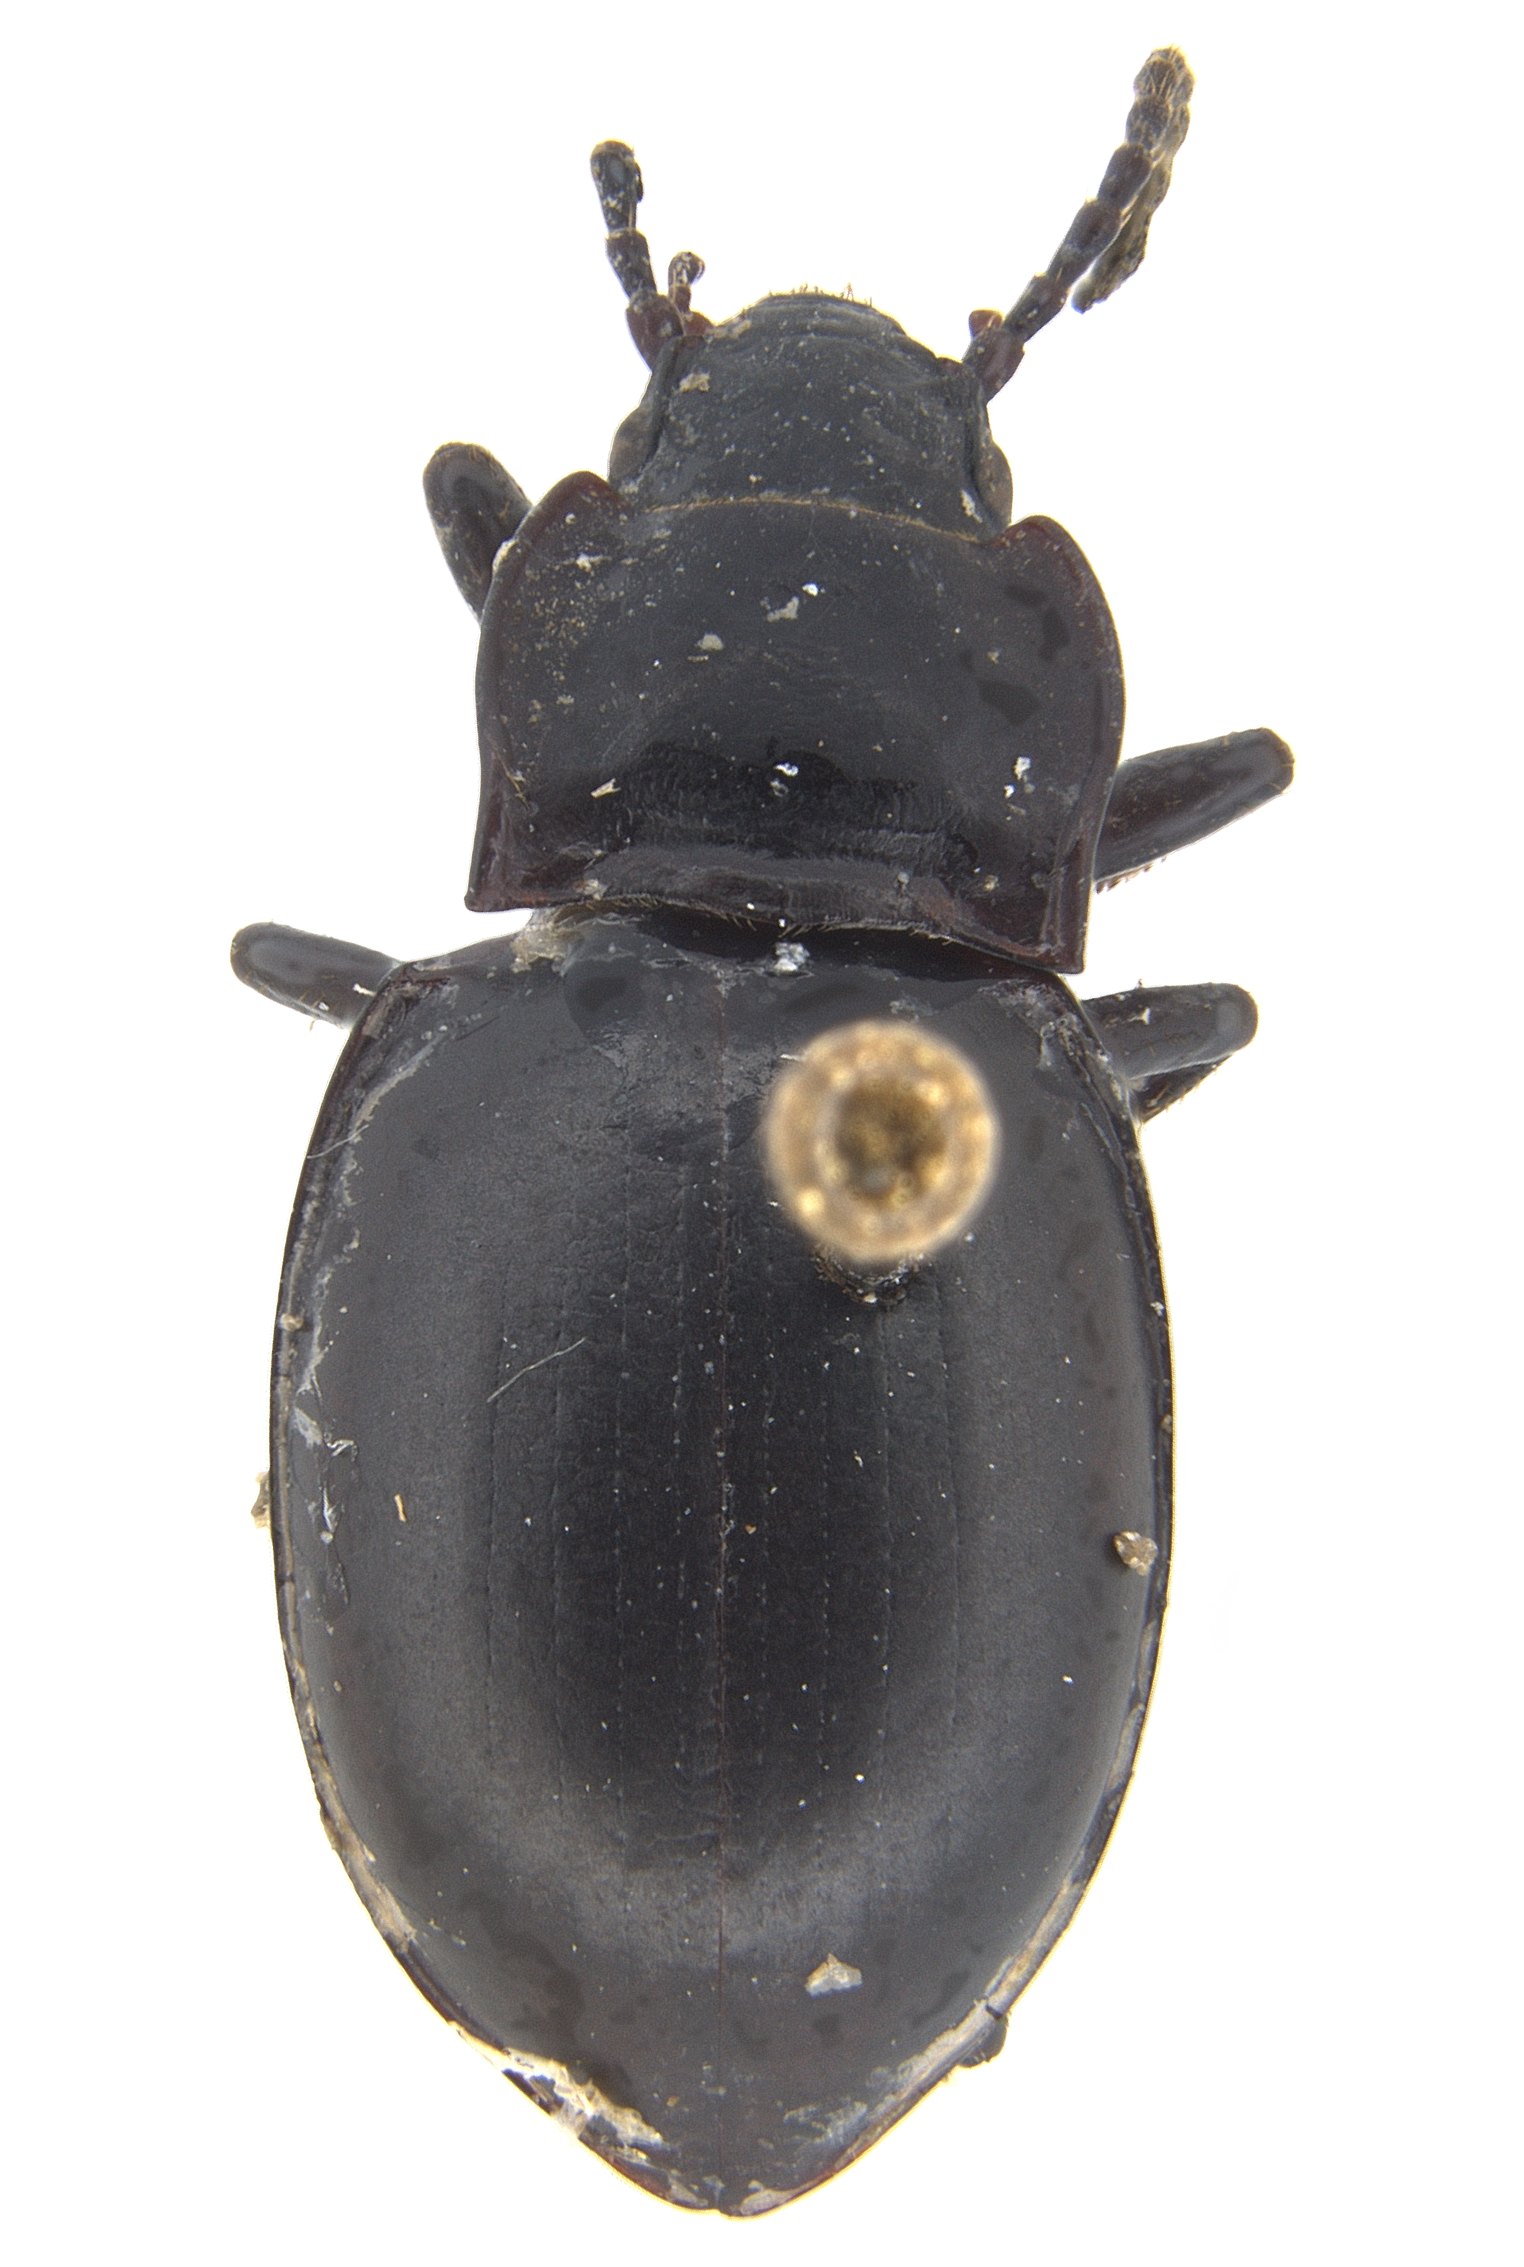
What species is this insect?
Metrius contractus
